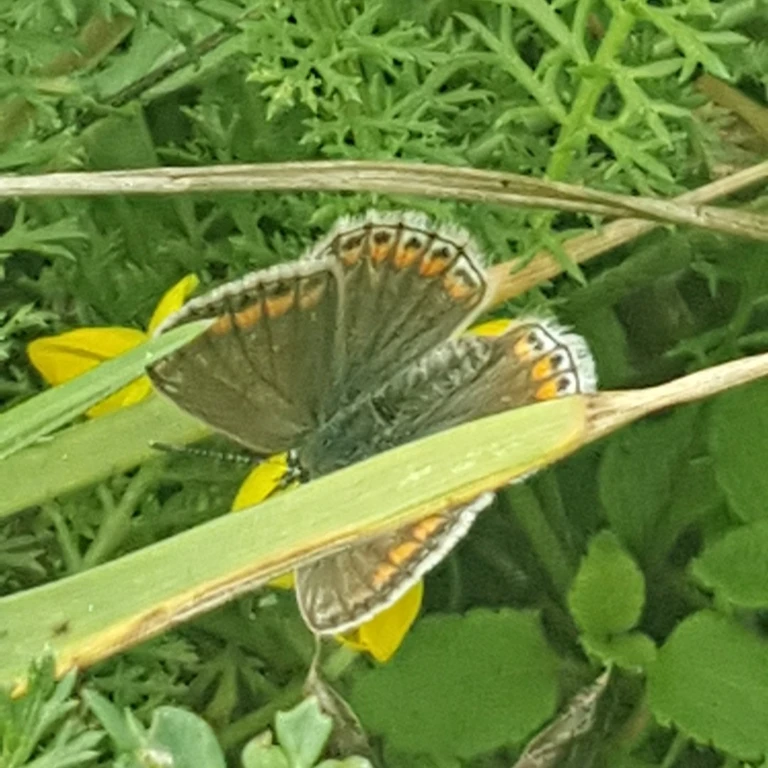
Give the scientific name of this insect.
Polyommatus icarus
